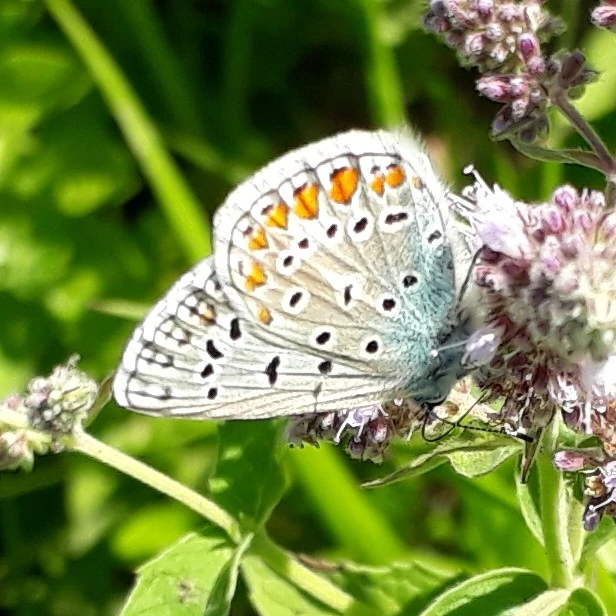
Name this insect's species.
Polyommatus icarus
